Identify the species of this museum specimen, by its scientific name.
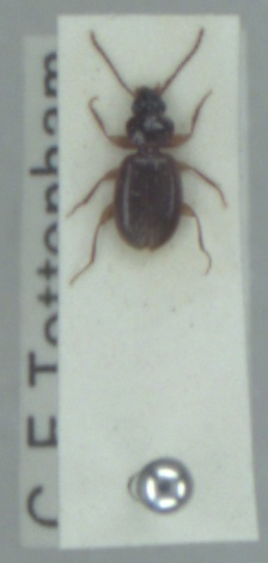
Trechus obtusus
